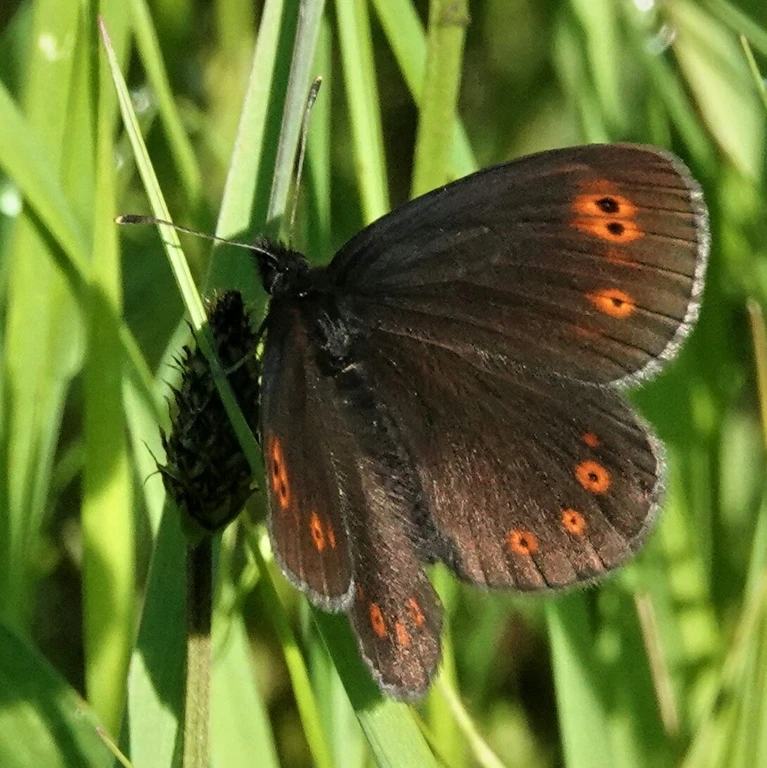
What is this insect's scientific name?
Erebia medusa
